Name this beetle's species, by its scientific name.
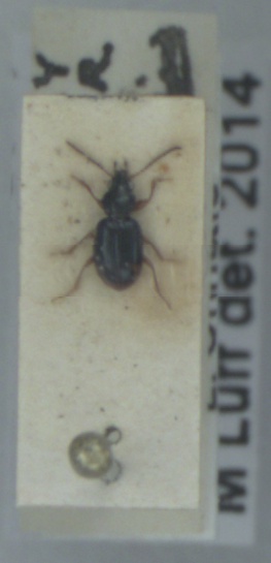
Bembidion assimile
